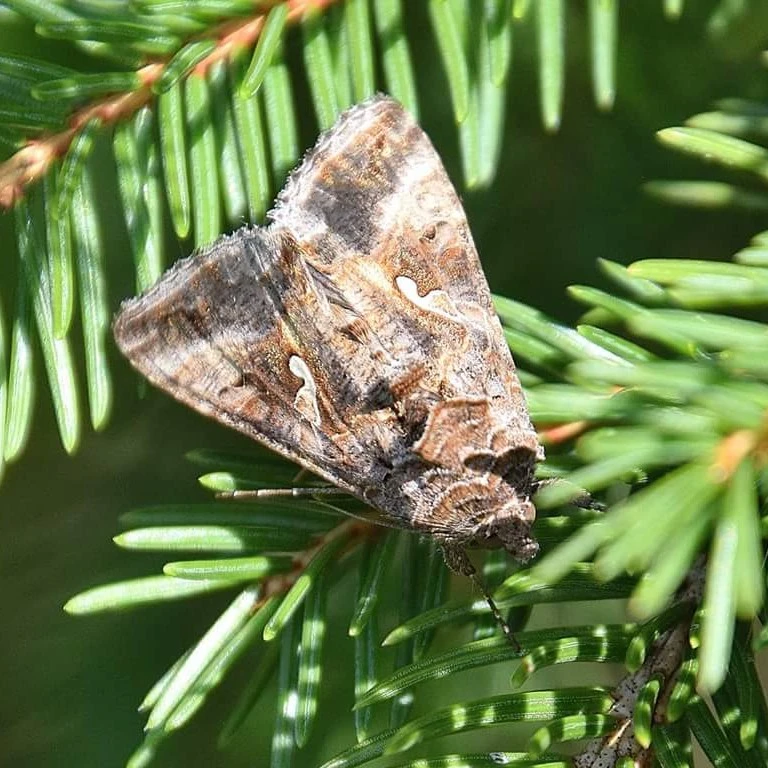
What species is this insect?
Autographa gamma
